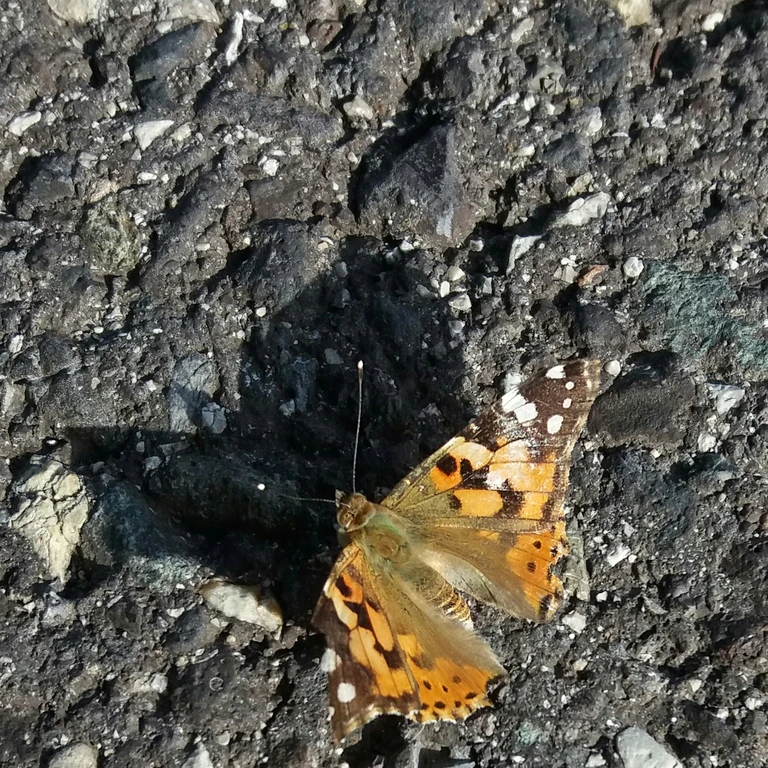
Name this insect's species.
Vanessa cardui
